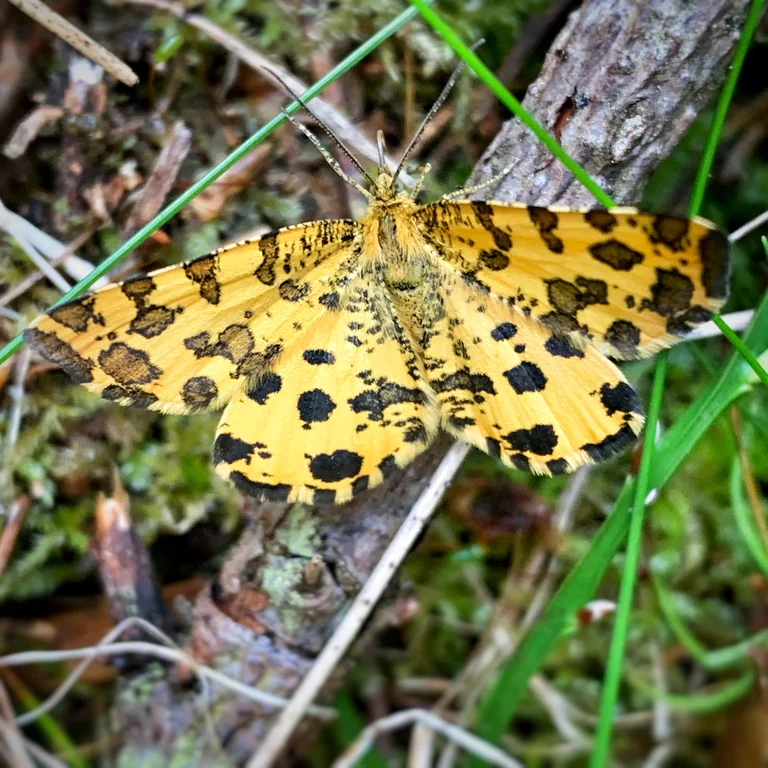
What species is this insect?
Pseudopanthera macularia
